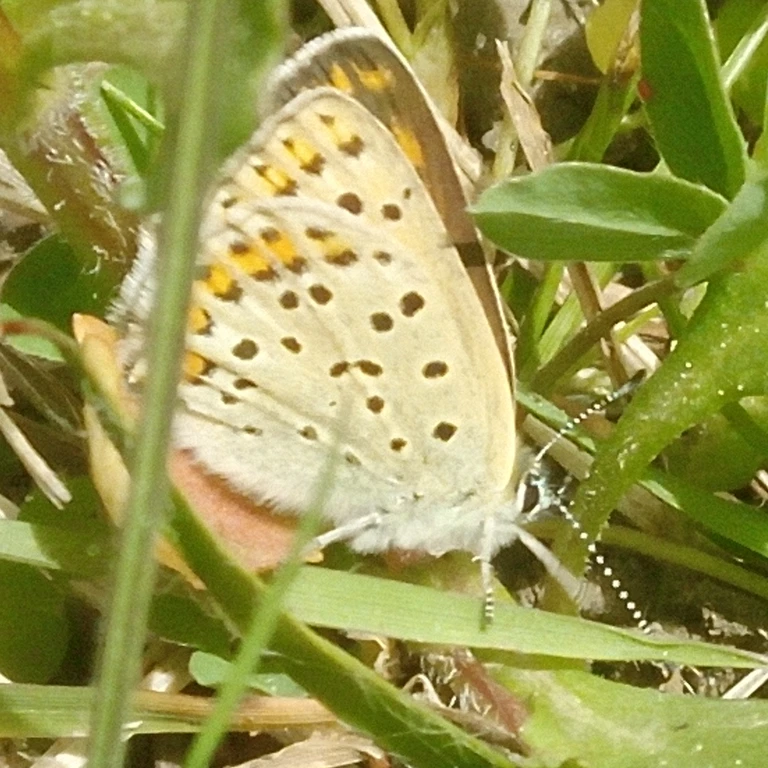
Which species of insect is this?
Lycaena tityrus (also Loweia tityrus)
